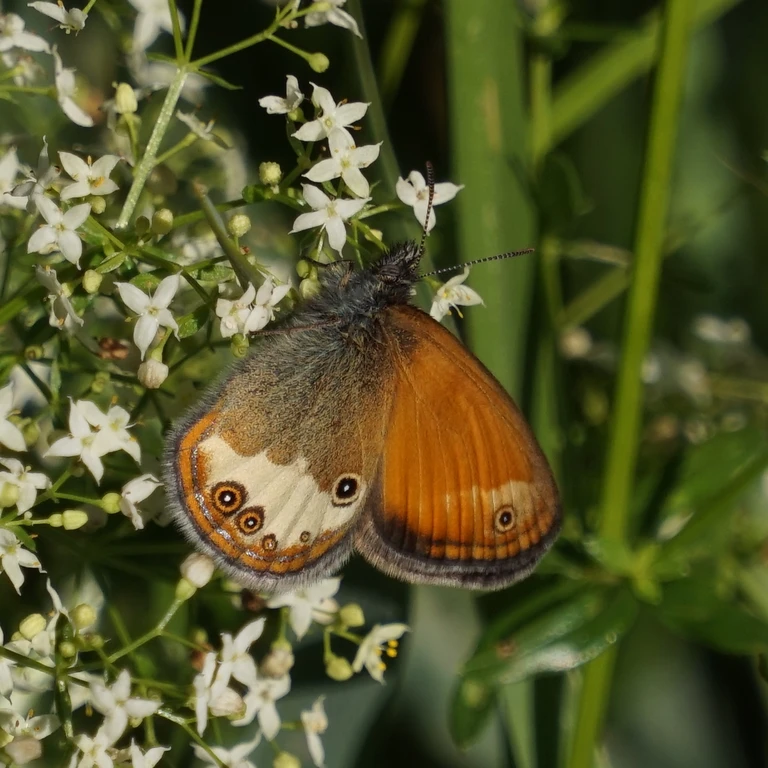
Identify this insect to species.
Coenonympha arcania
